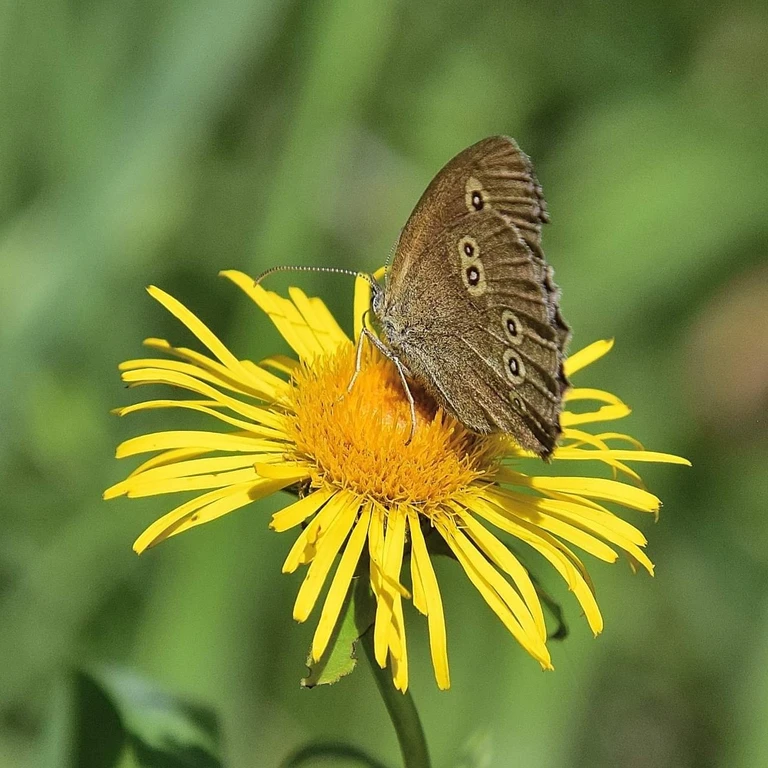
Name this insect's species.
Aphantopus hyperantus
